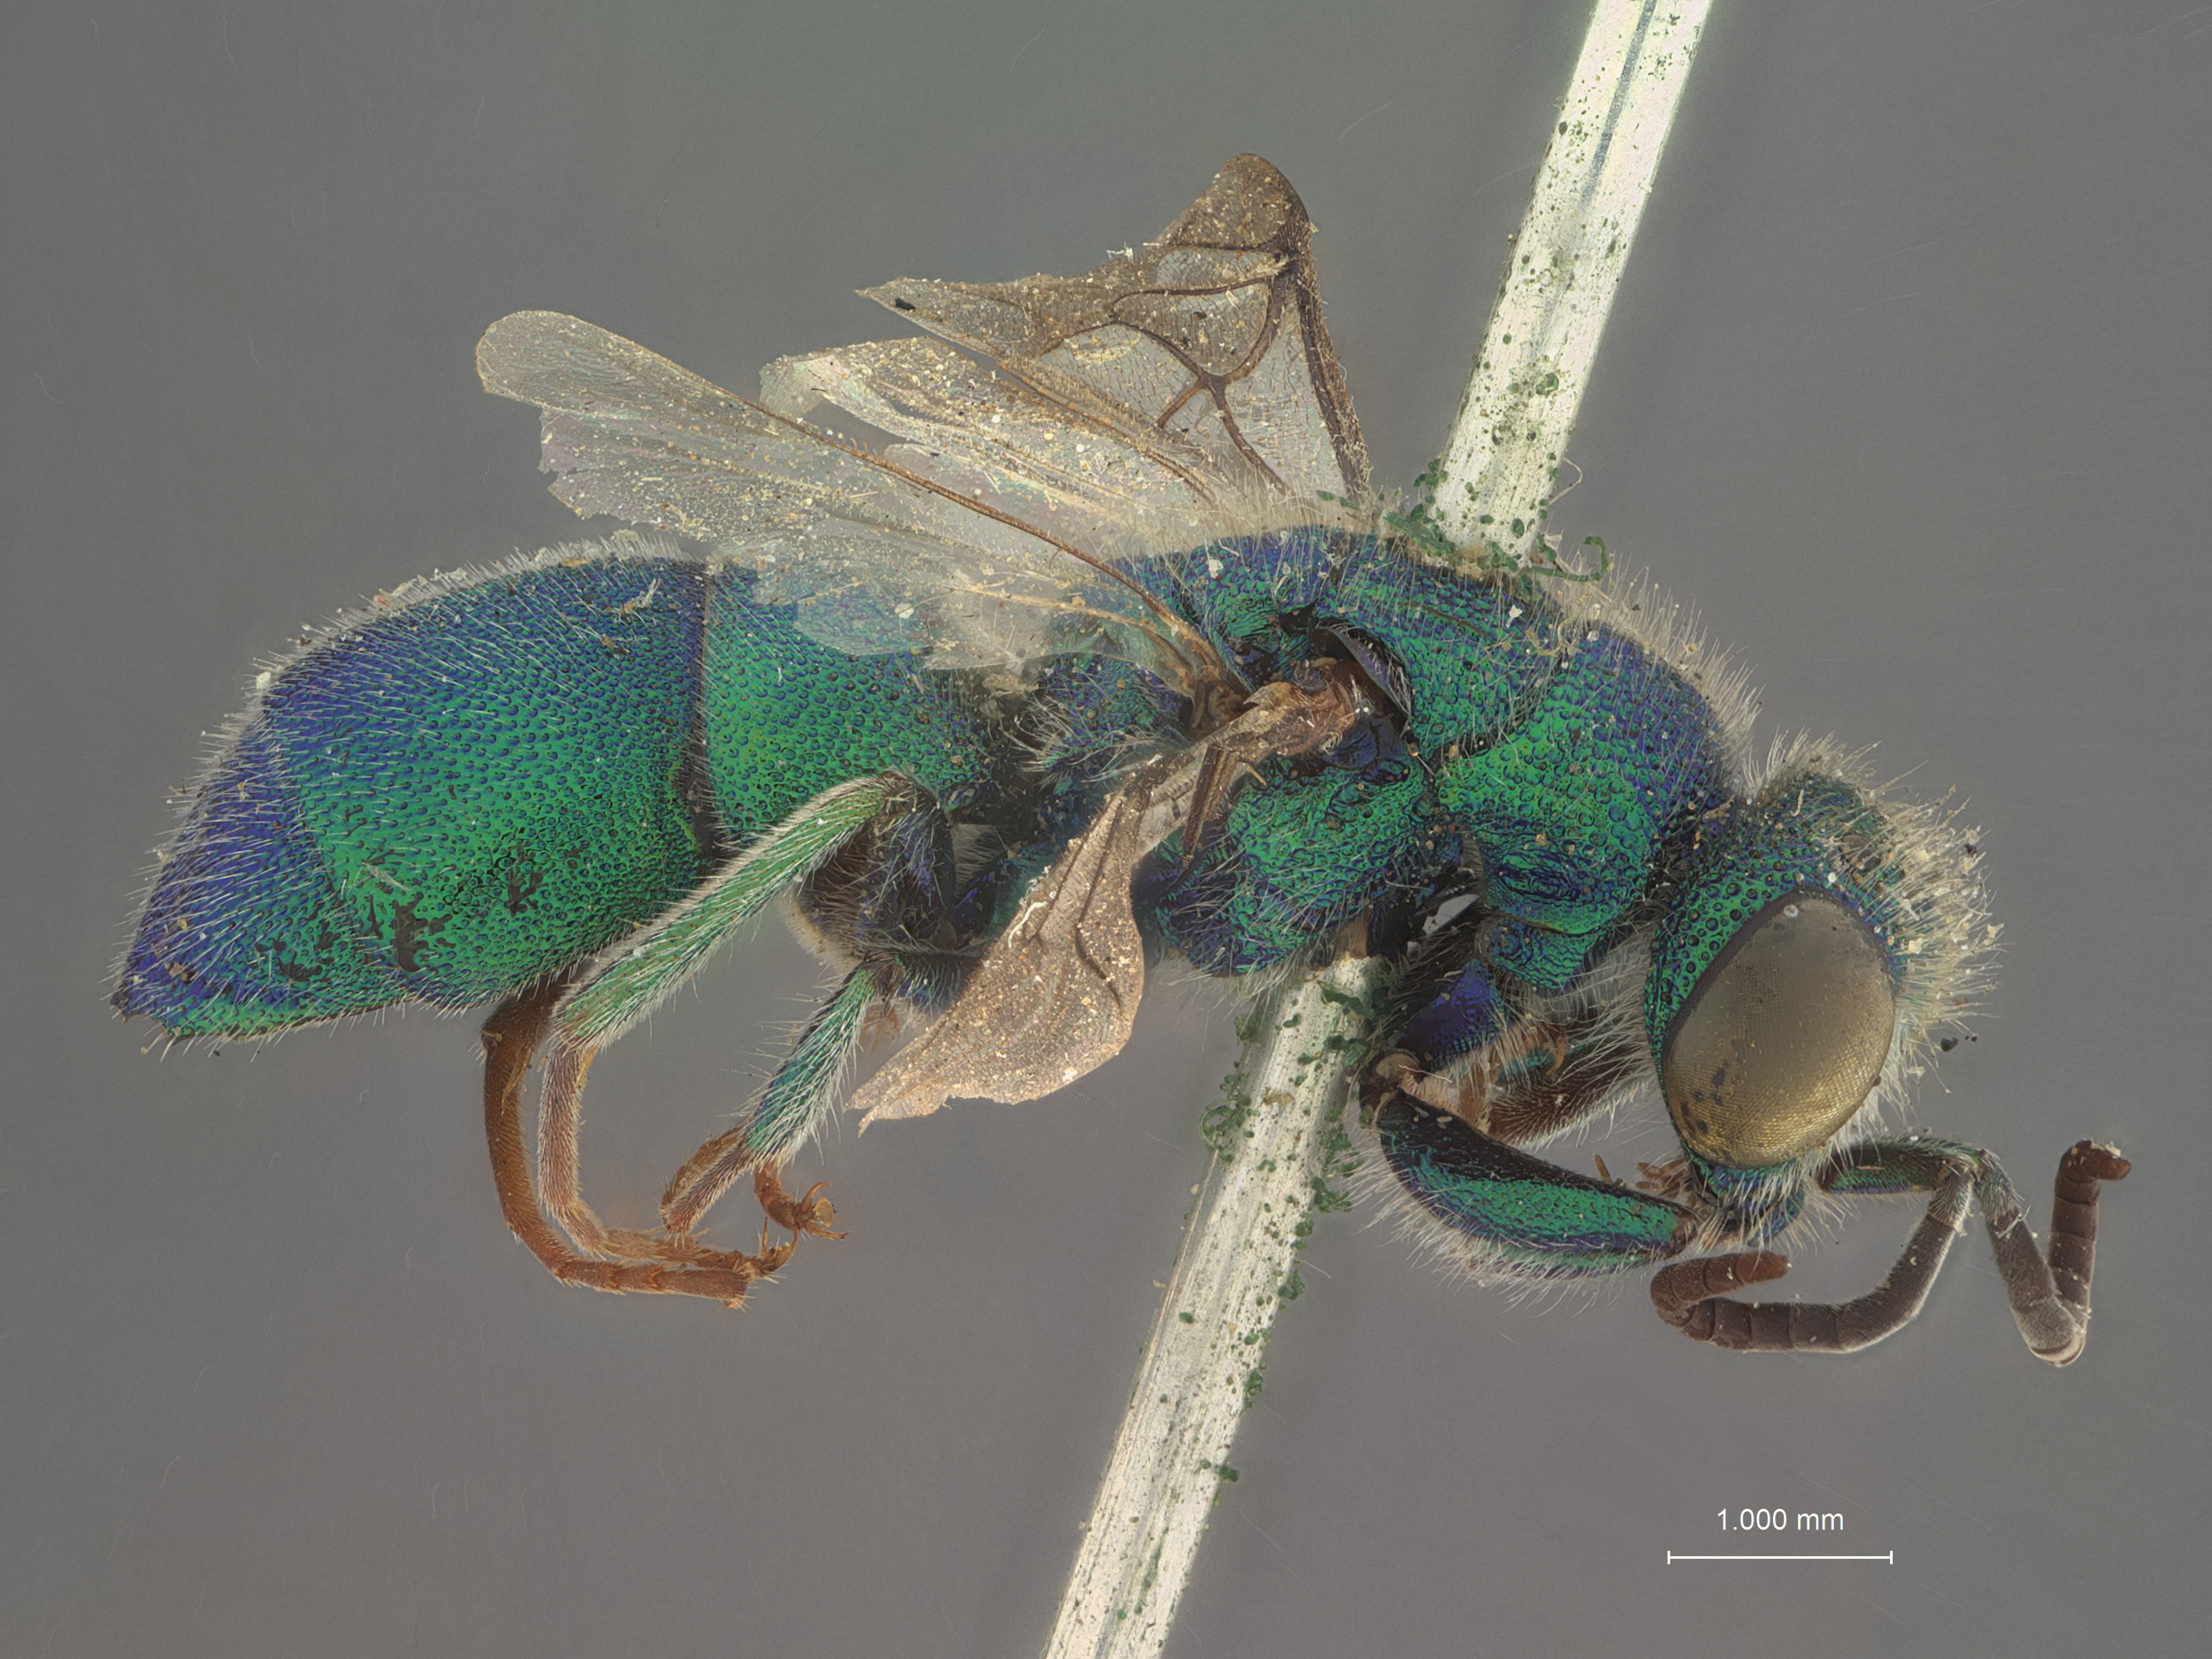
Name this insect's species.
Chrysis florissanticola
